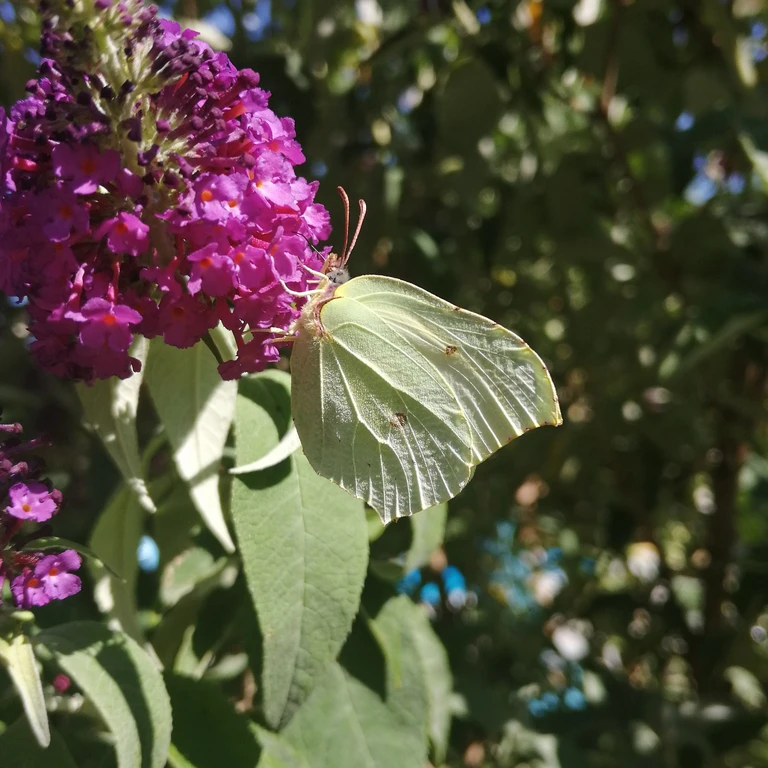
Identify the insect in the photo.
Gonepteryx rhamni
